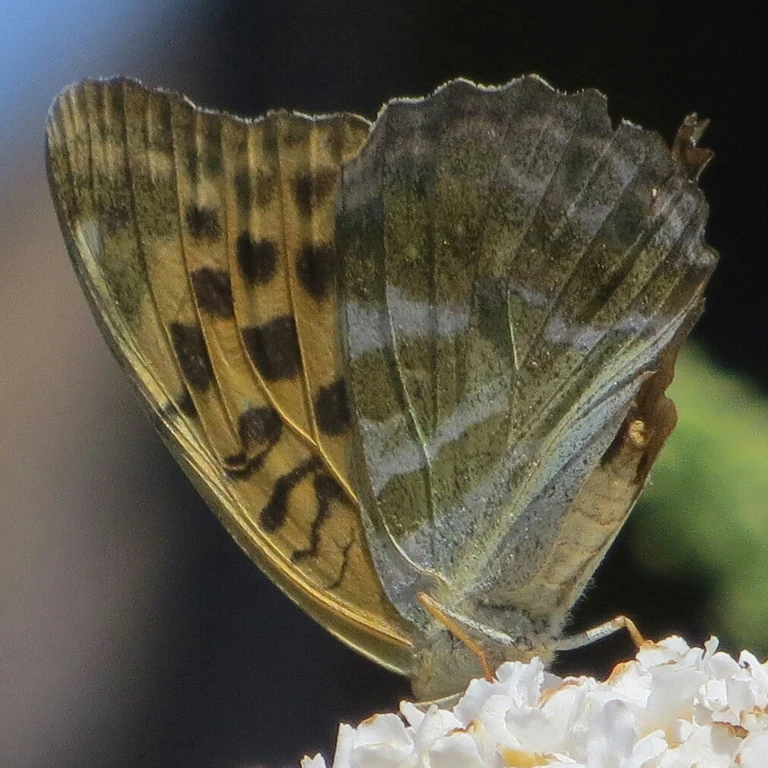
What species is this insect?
Argynnis paphia
